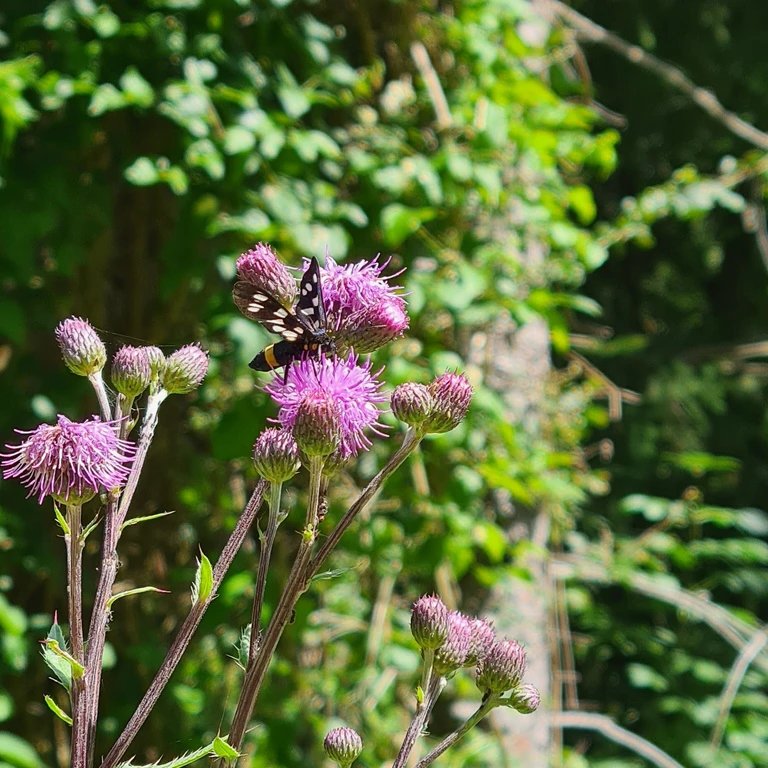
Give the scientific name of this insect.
Amata phegea
